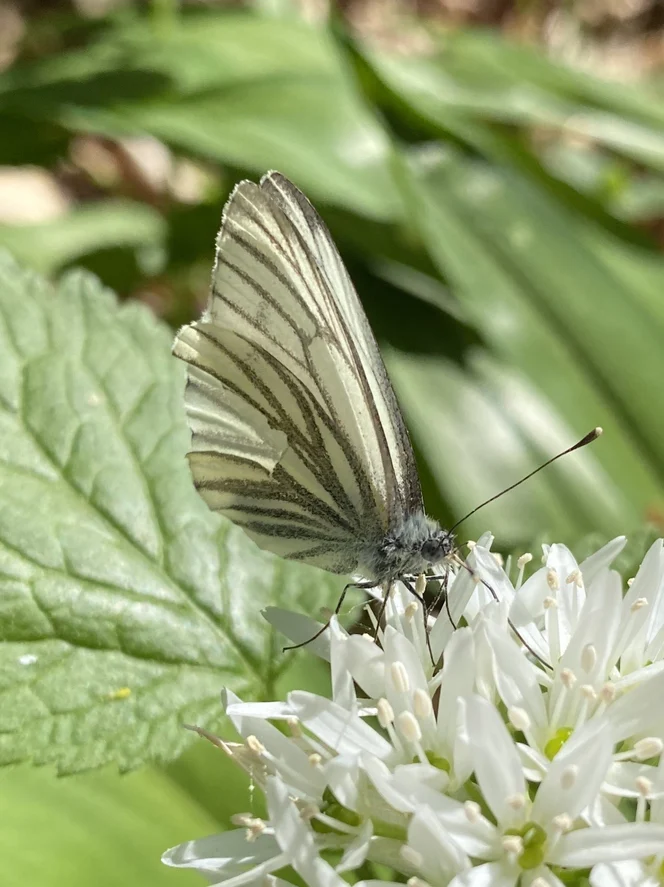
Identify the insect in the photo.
Pieris napi
